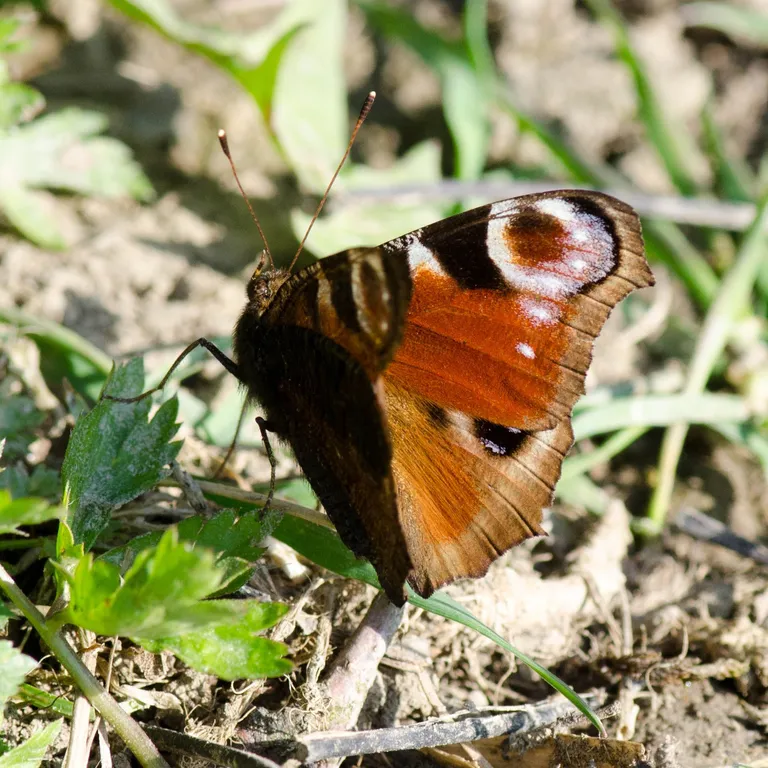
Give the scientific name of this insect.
Aglais io
